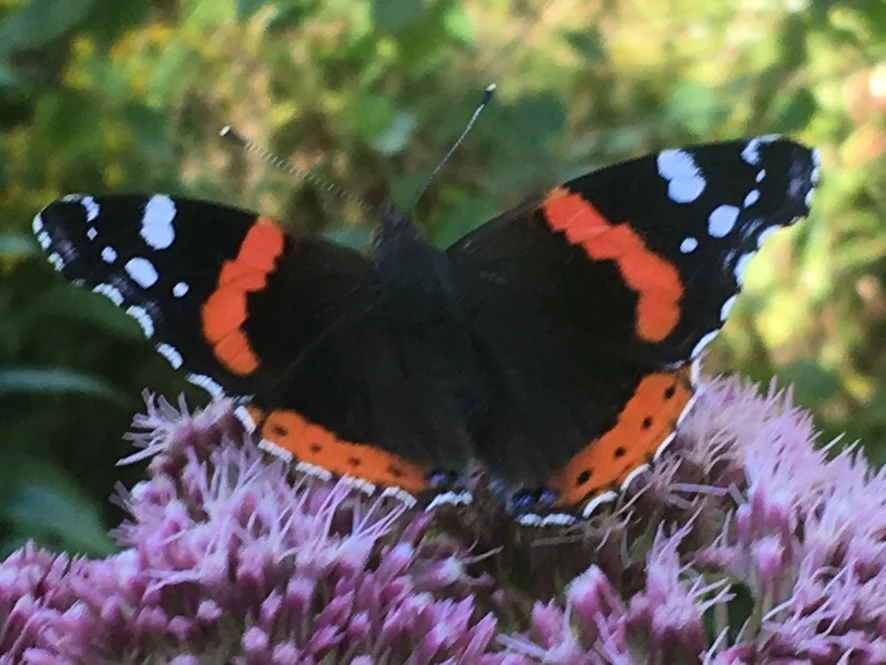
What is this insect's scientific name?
Vanessa atalanta
